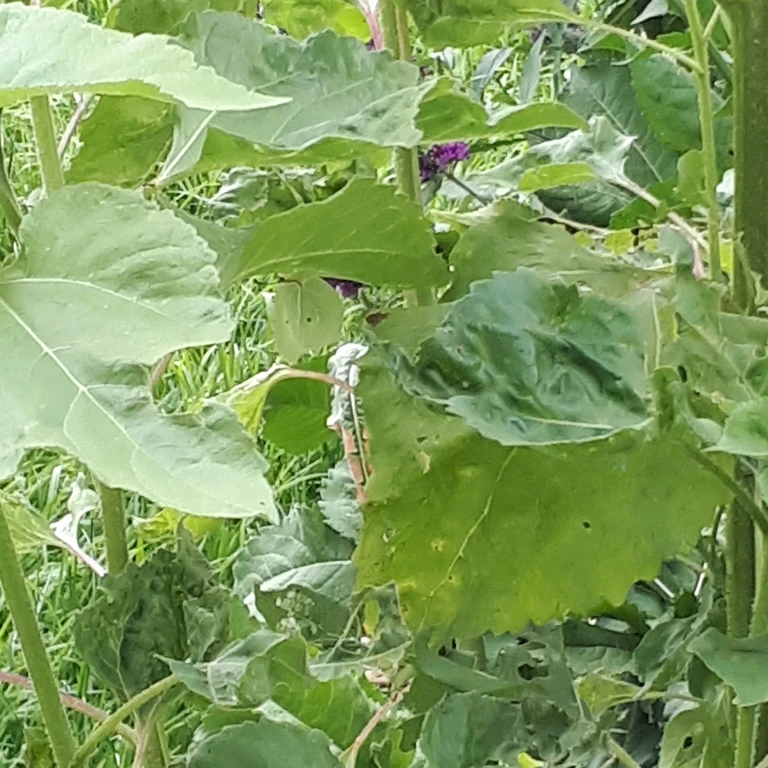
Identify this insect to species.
Gonepteryx rhamni
